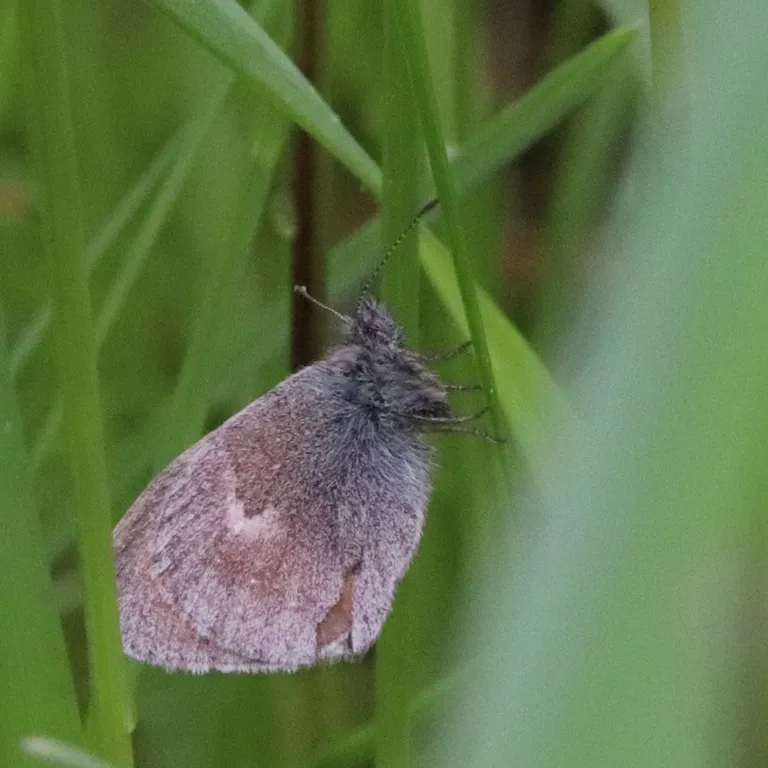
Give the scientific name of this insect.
Coenonympha pamphilus
